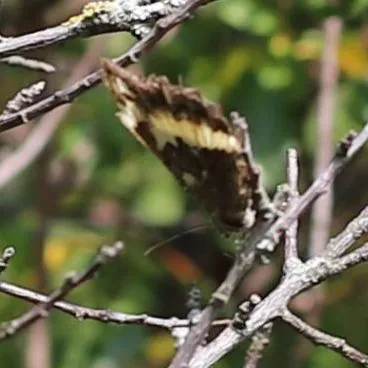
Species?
Brintesia circe
